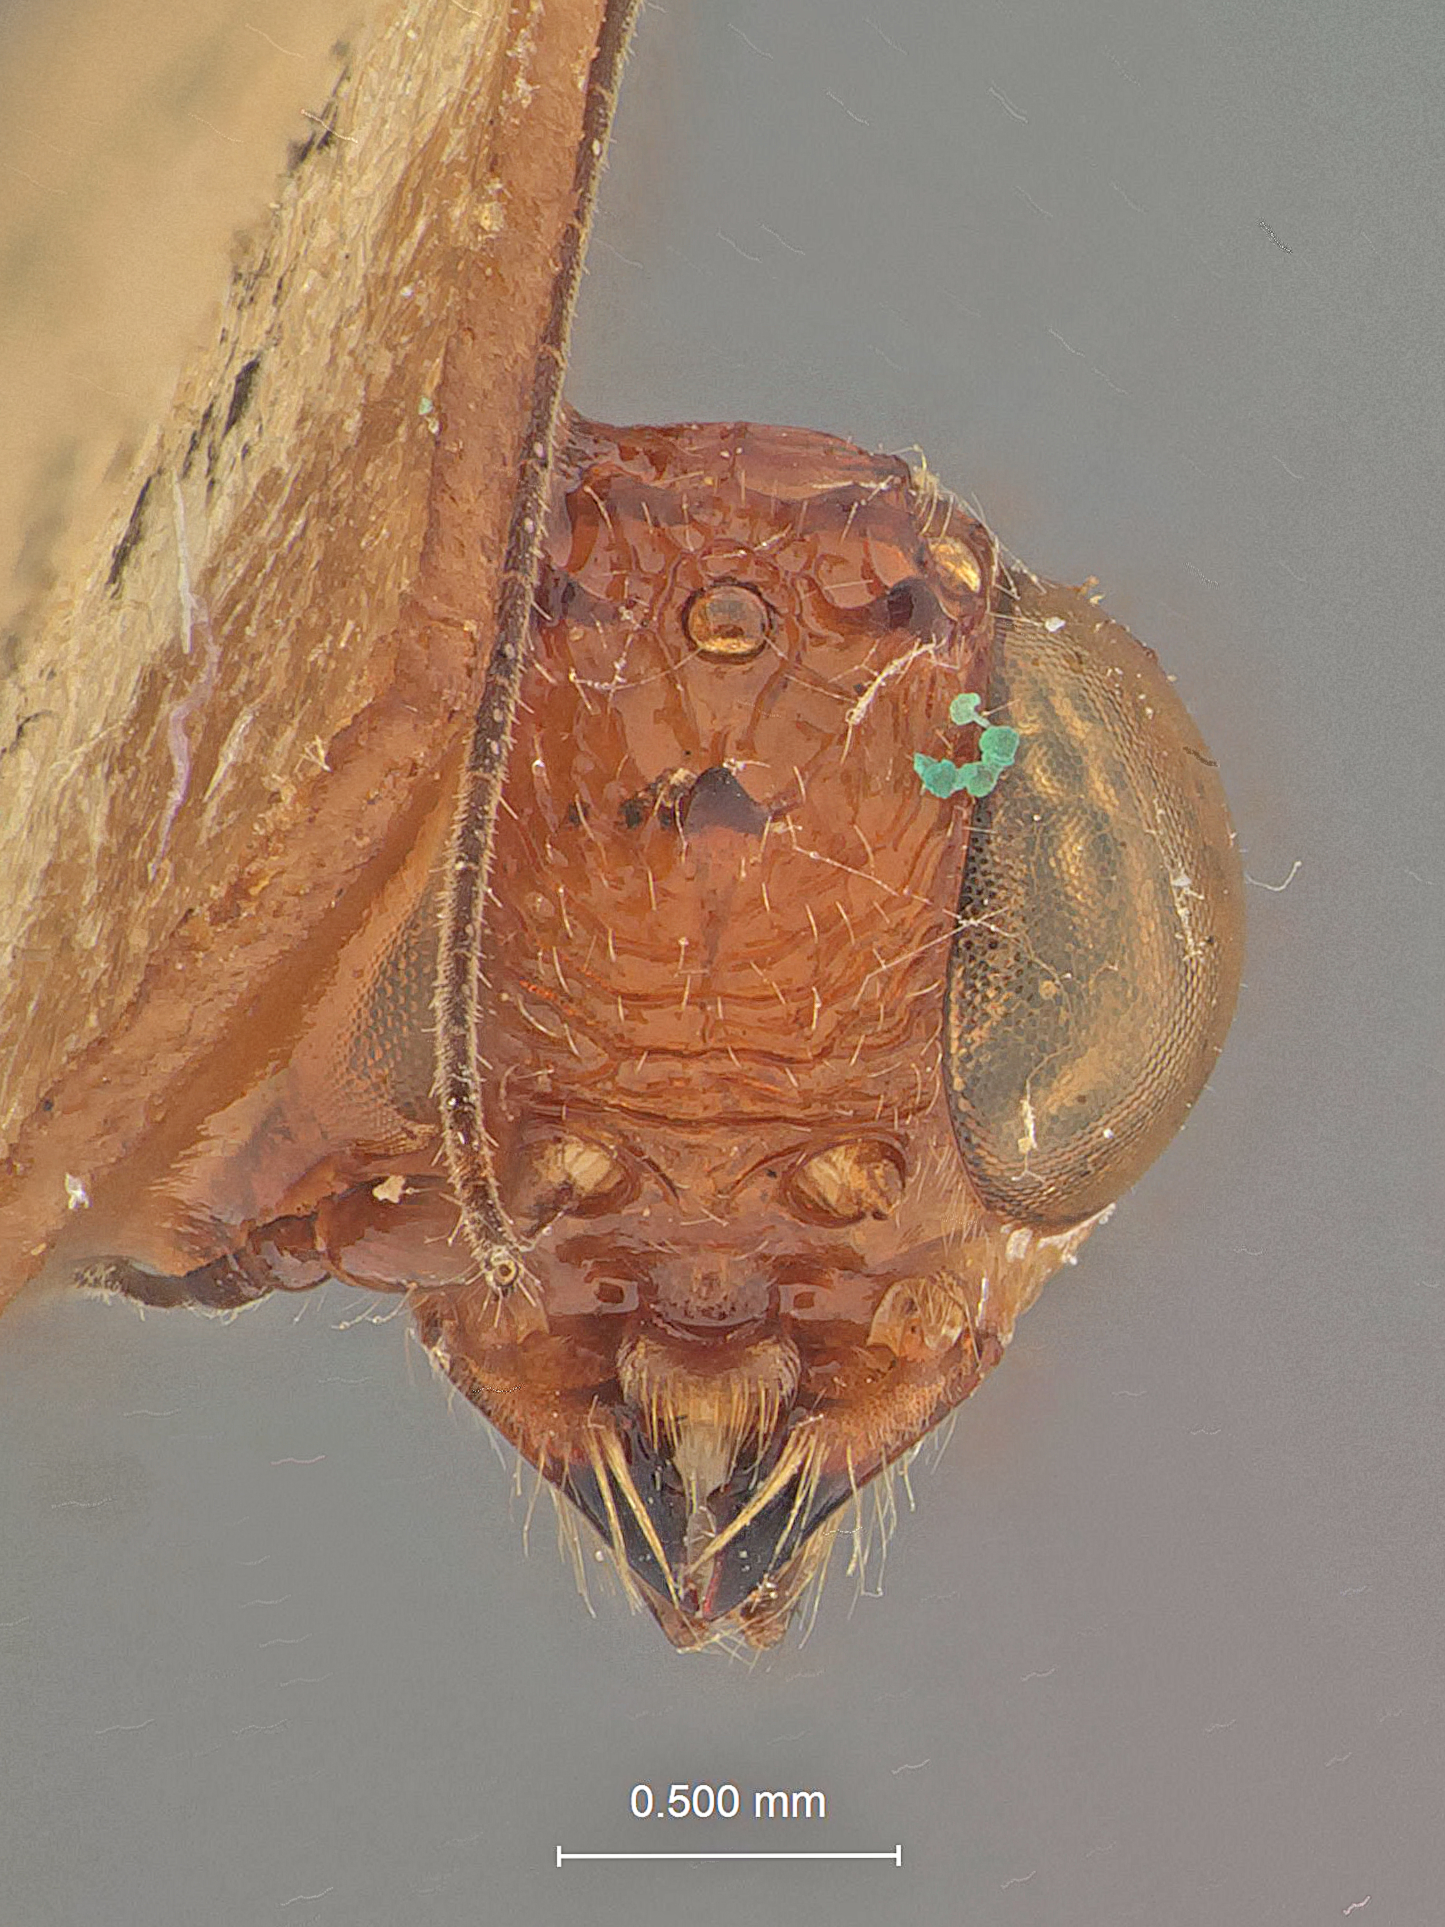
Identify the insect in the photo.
Stephanus rufus
